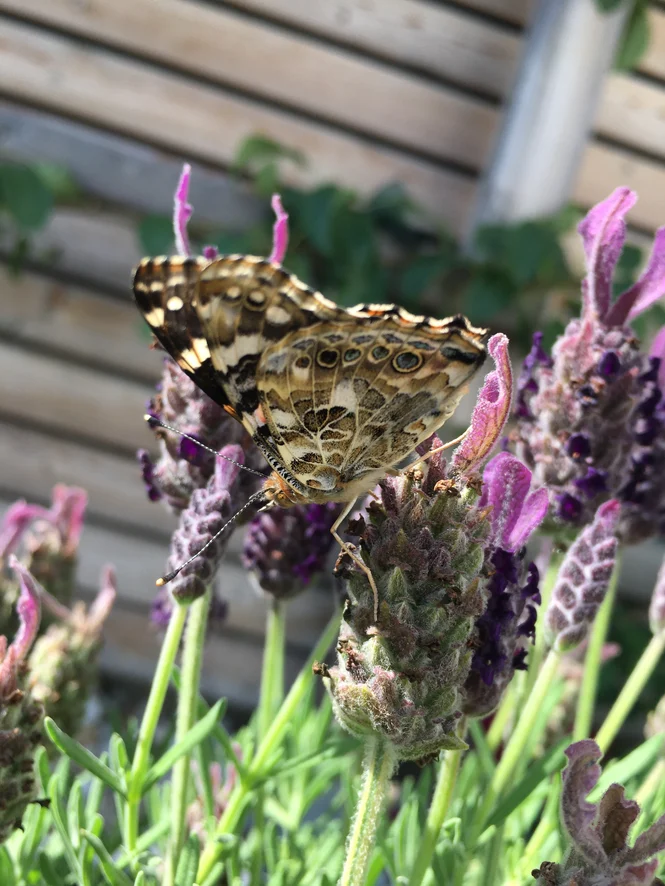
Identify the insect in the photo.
Vanessa cardui
